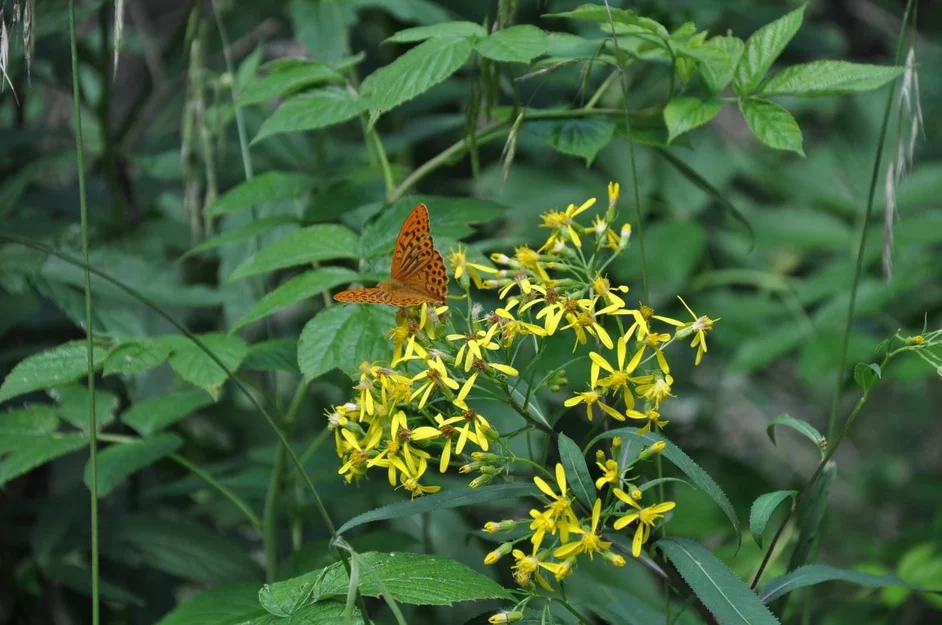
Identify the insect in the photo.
Argynnis paphia
